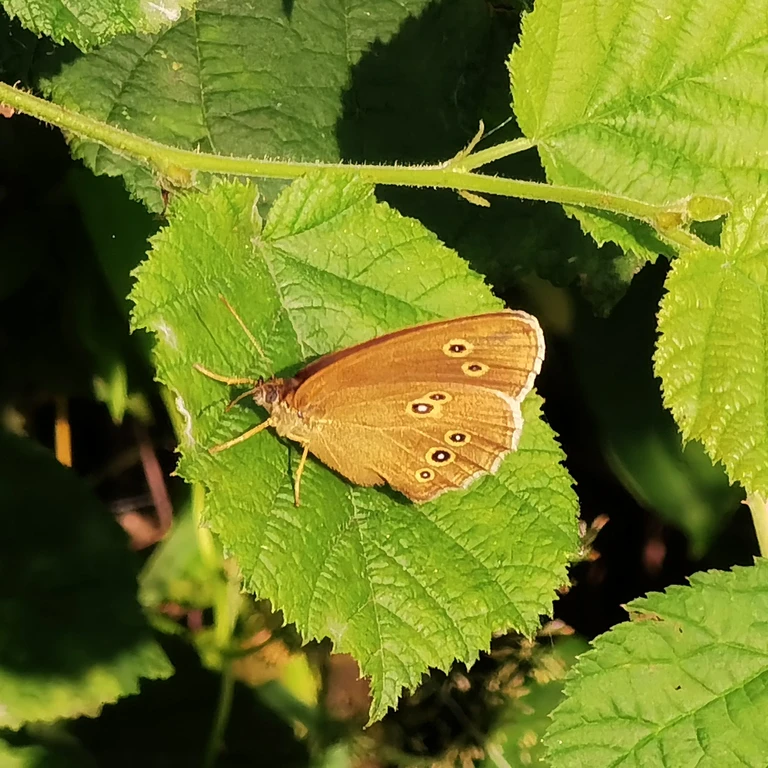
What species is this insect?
Aphantopus hyperantus
